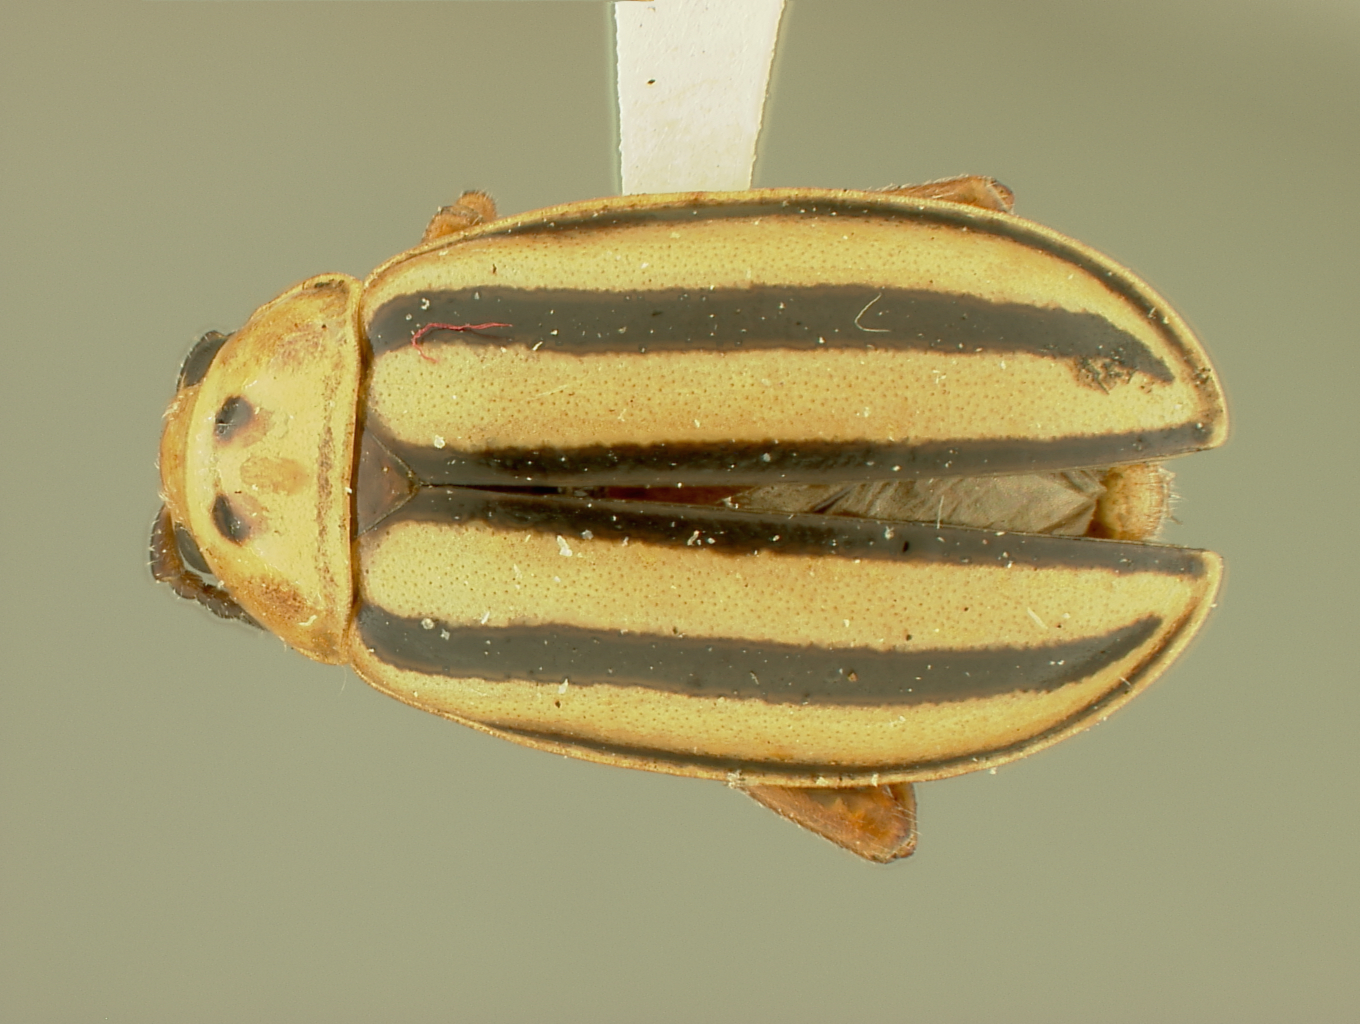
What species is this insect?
Disonycha pulchra
